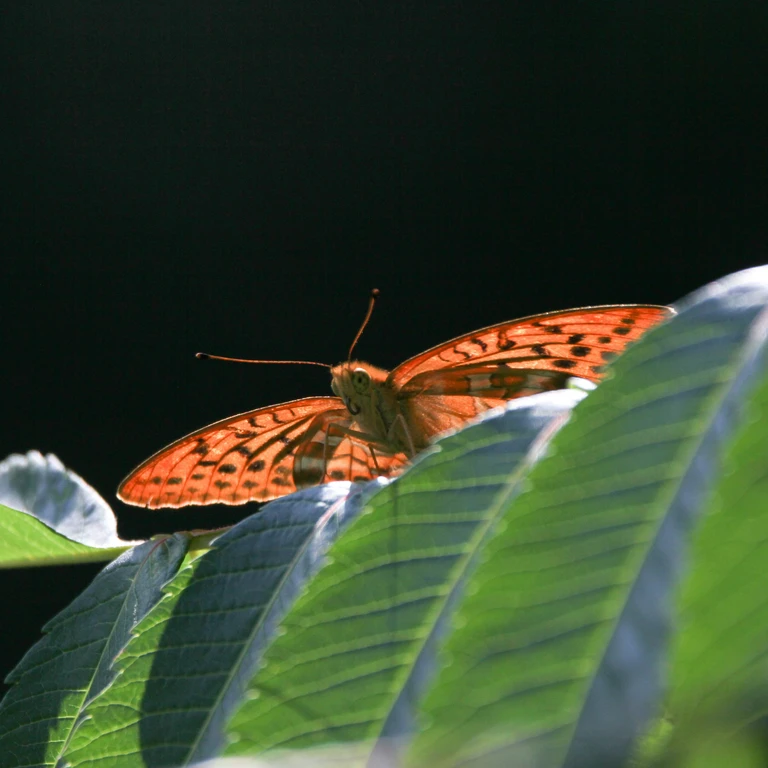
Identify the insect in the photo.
Argynnis paphia
